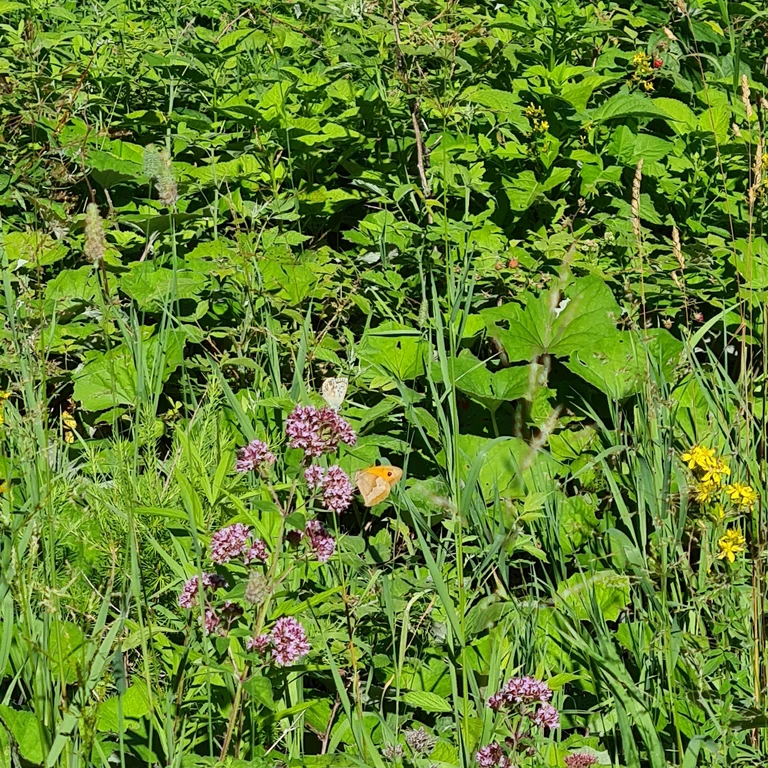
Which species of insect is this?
Maniola jurtina
